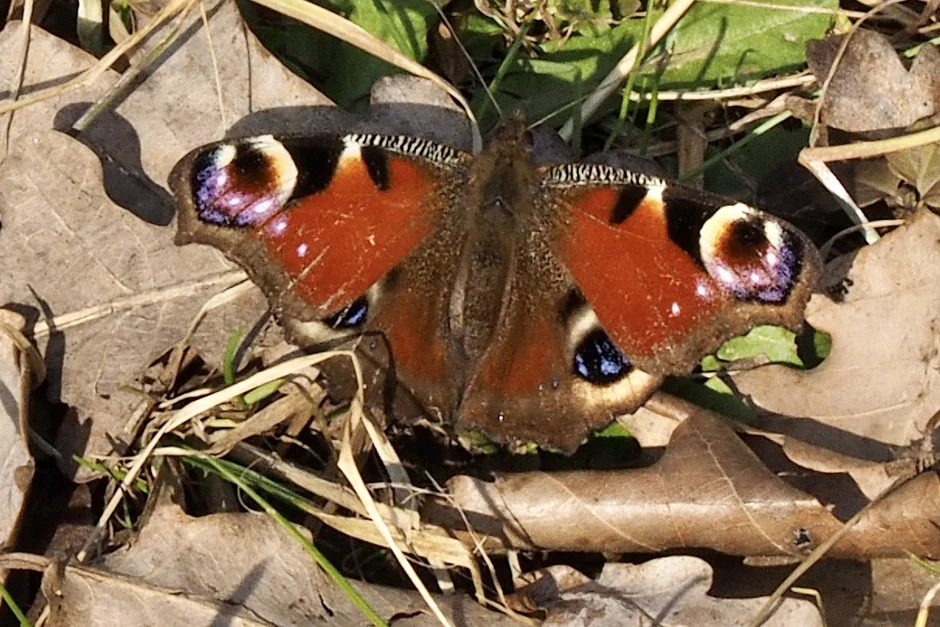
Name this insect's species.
Aglais io
